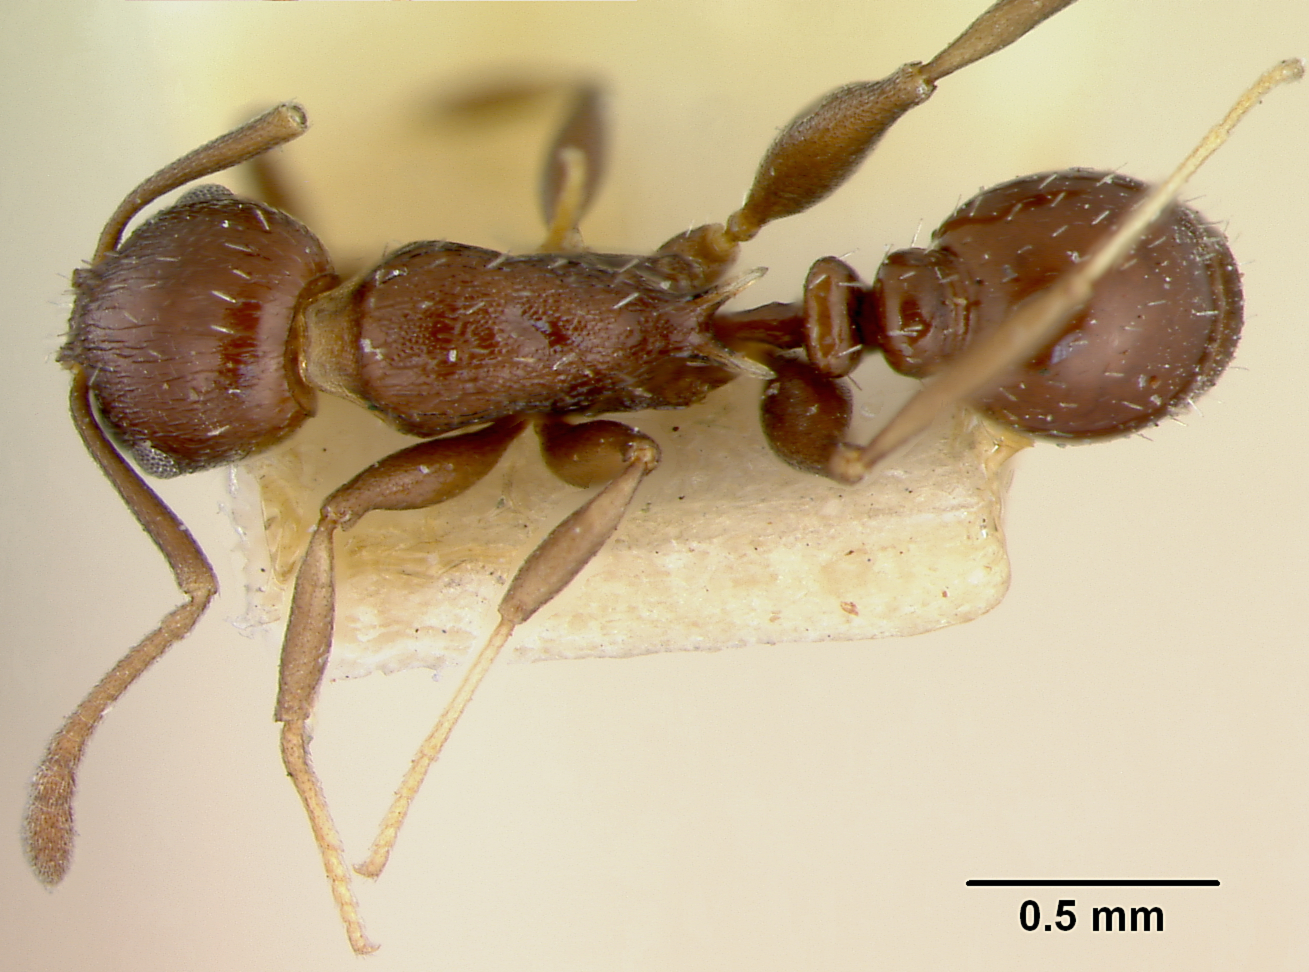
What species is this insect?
Macromischa luciliae
